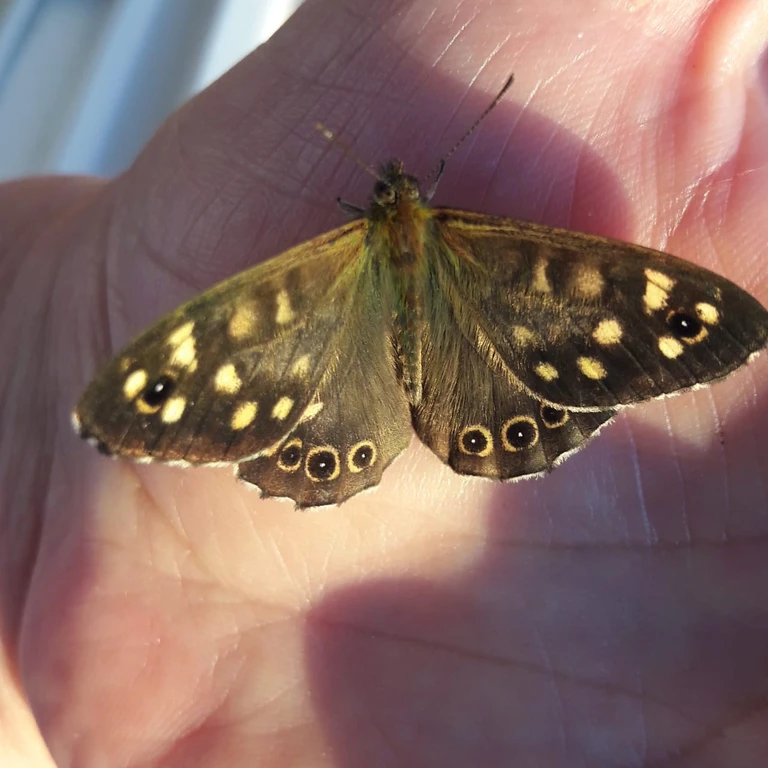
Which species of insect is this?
Pararge aegeria
